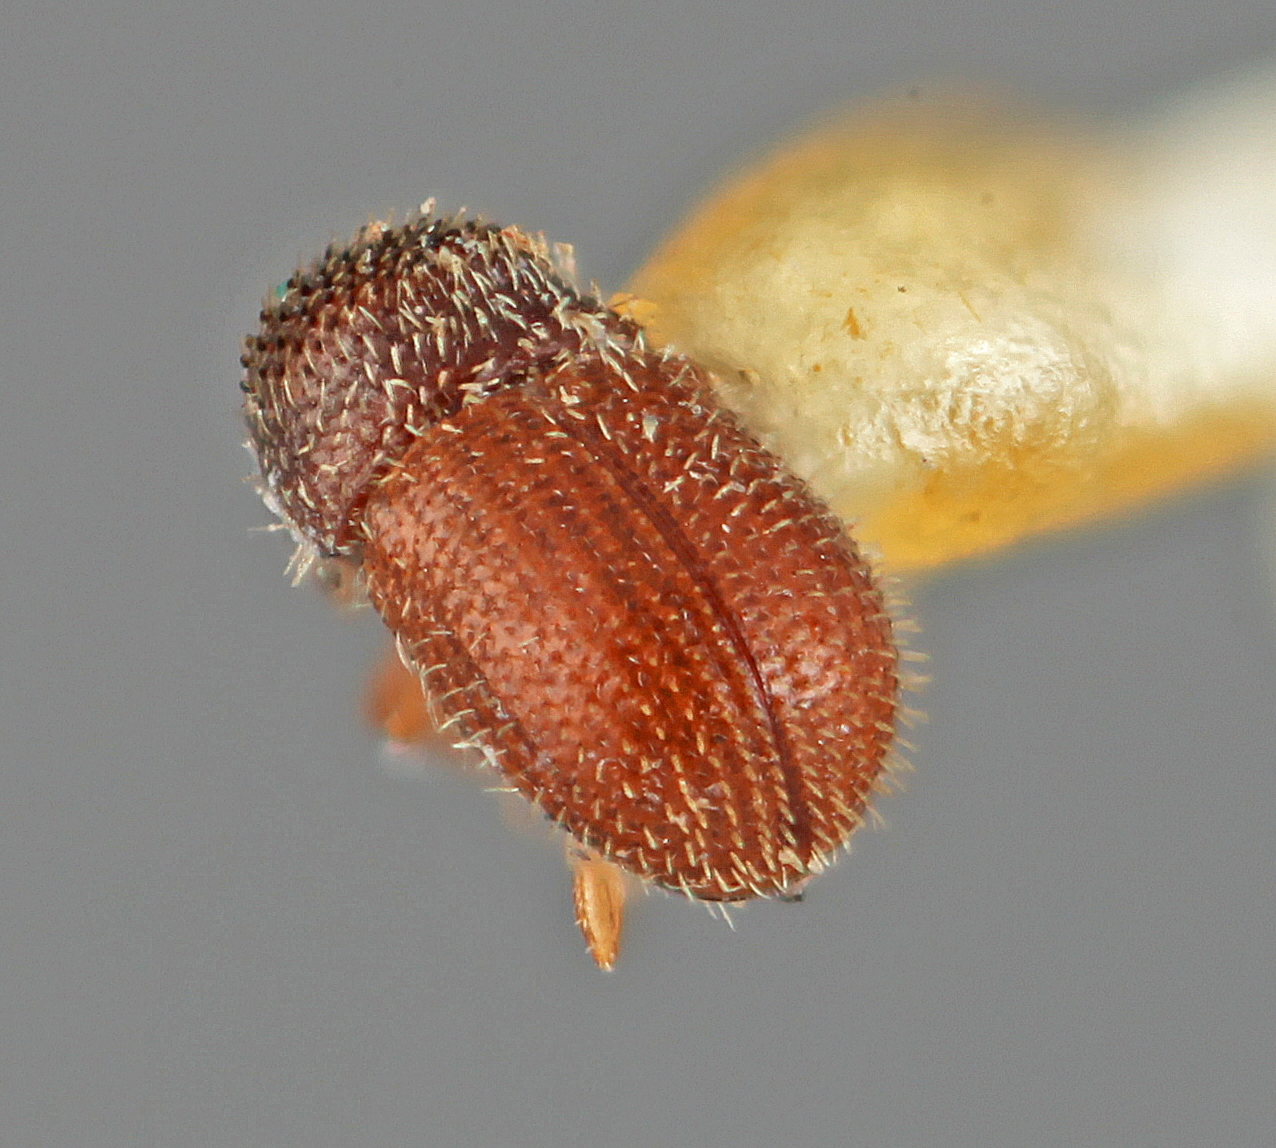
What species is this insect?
Ptilopodius dubiosus
